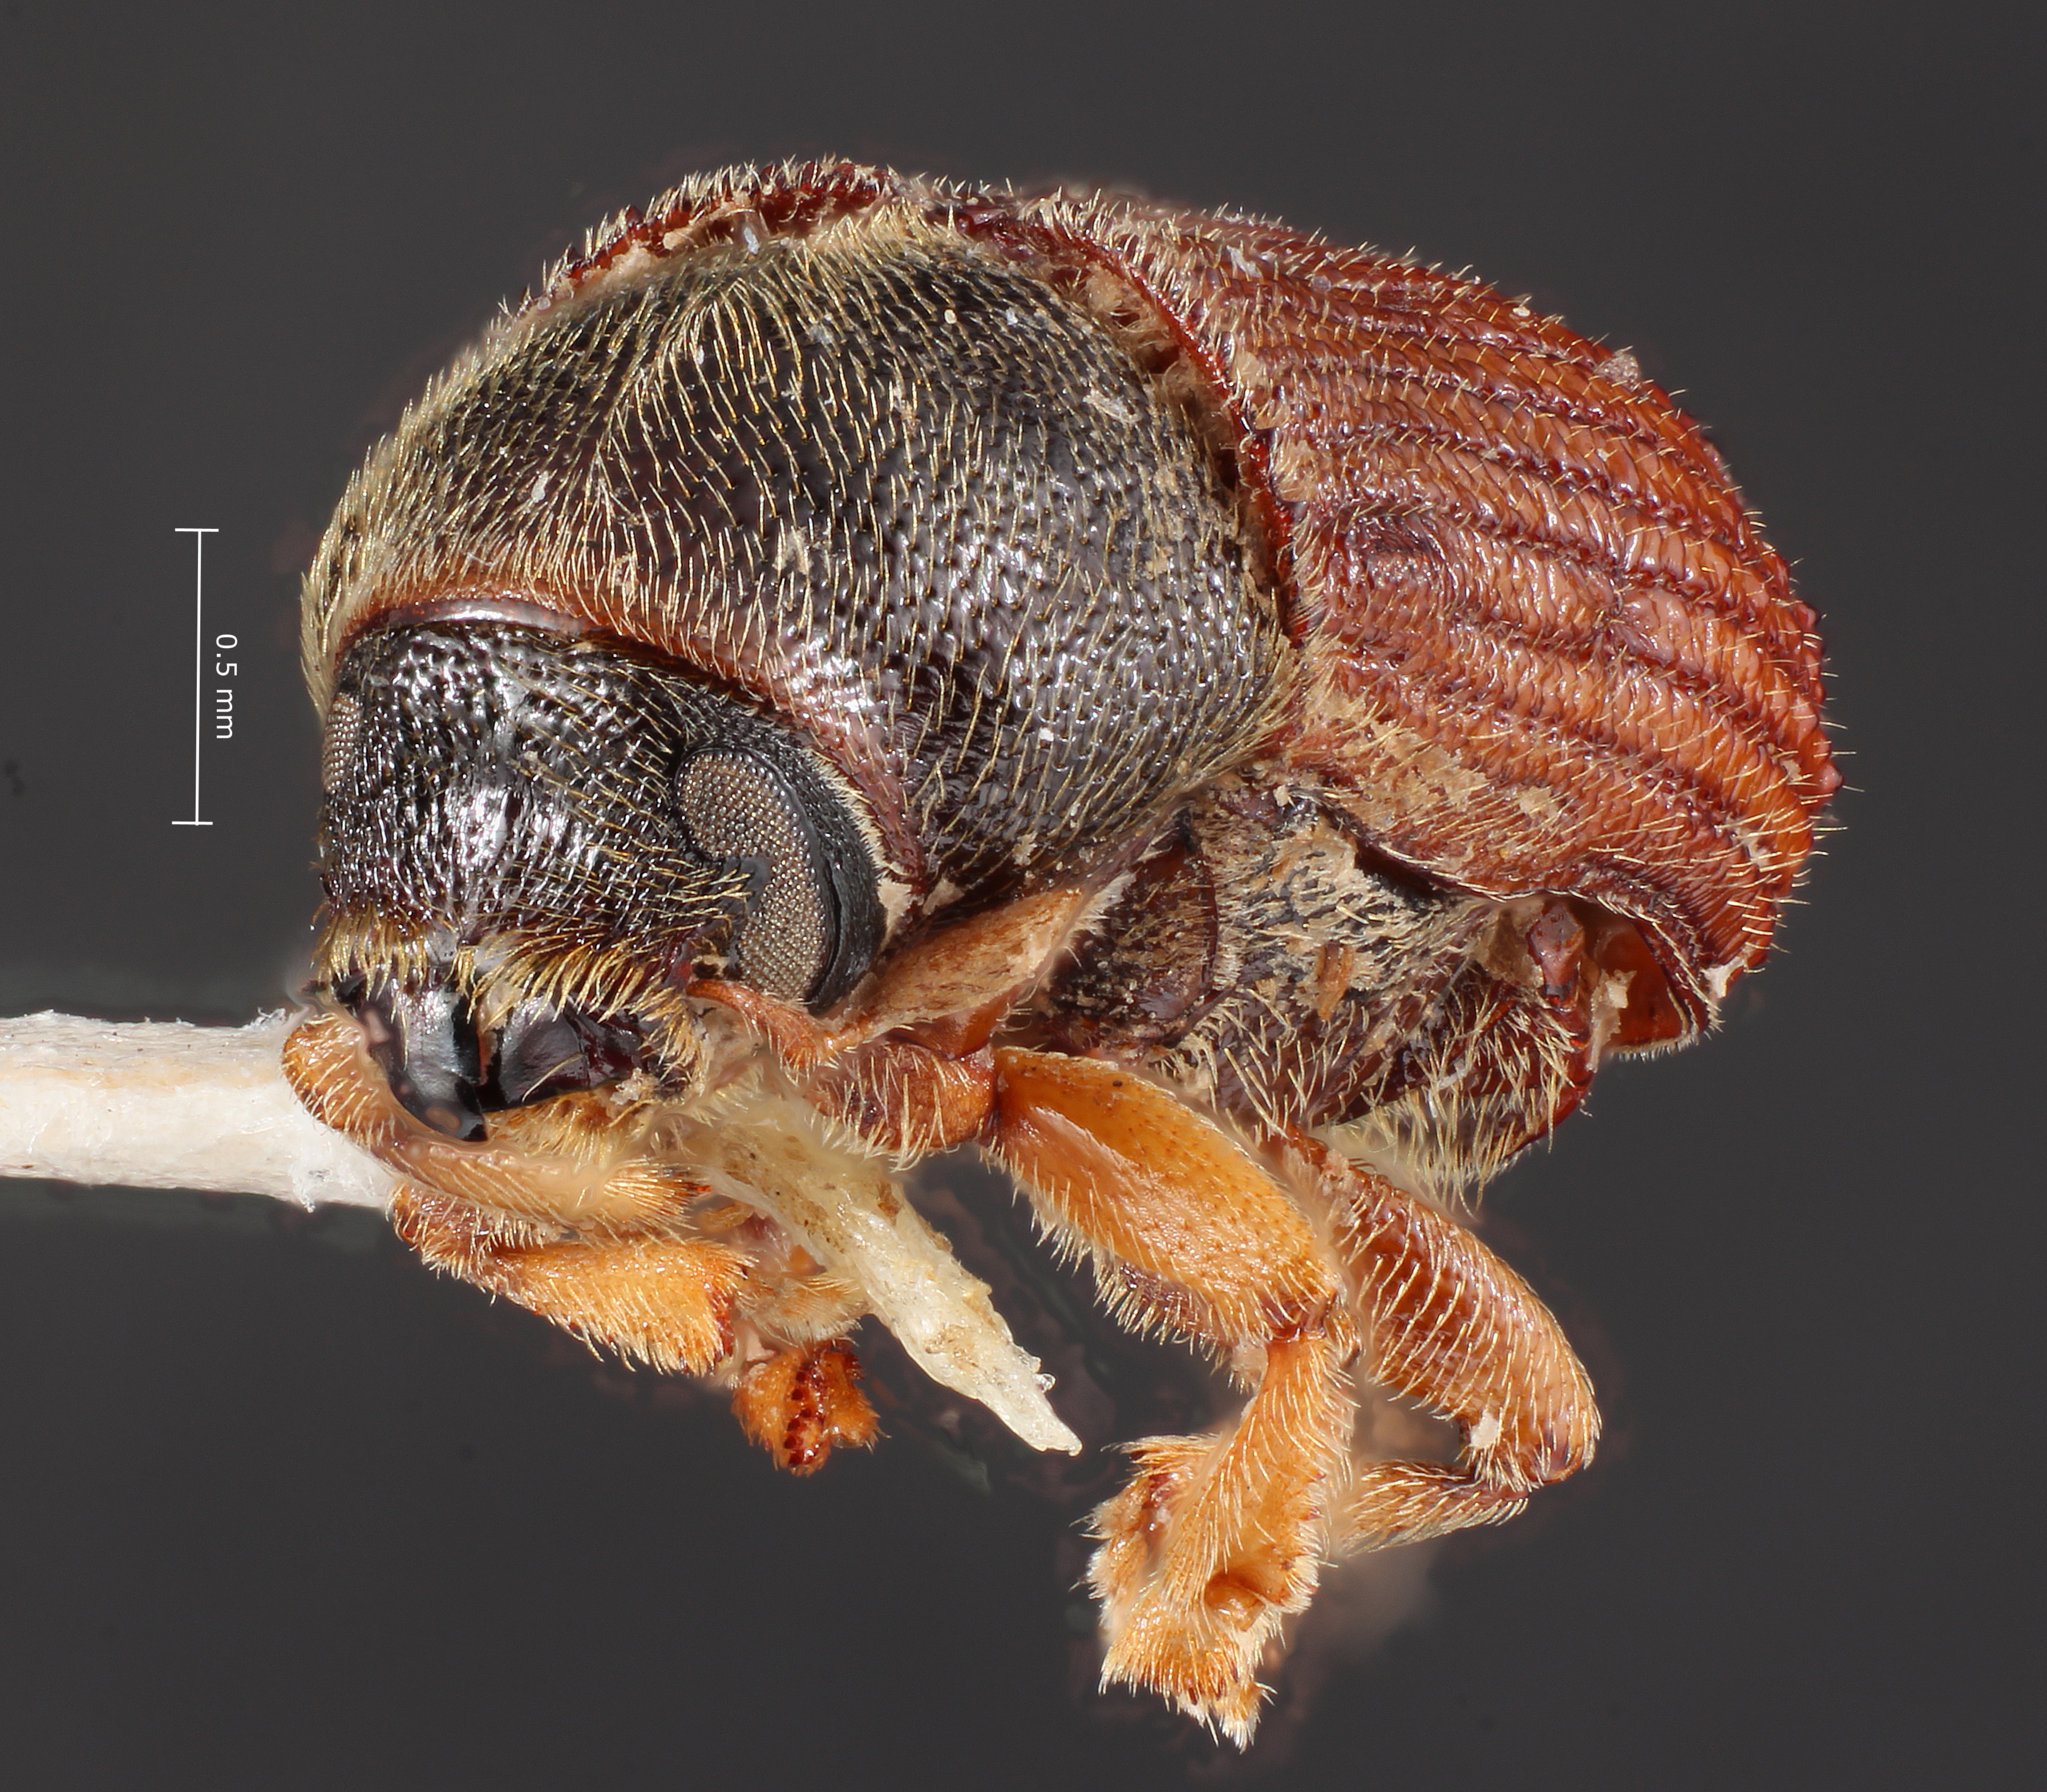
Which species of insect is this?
Phloeosinus squamosus
